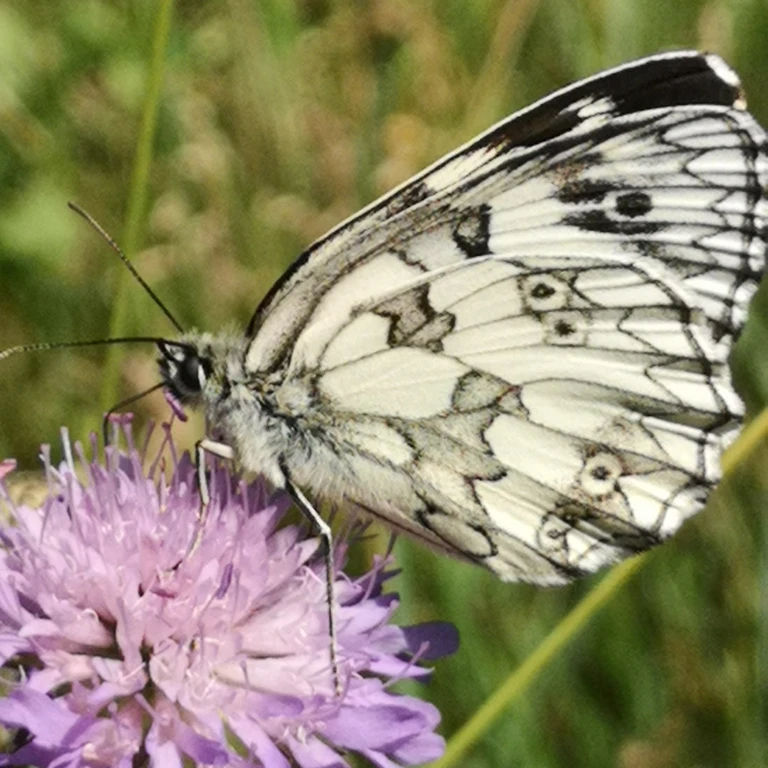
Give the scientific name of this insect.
Melanargia galathea
